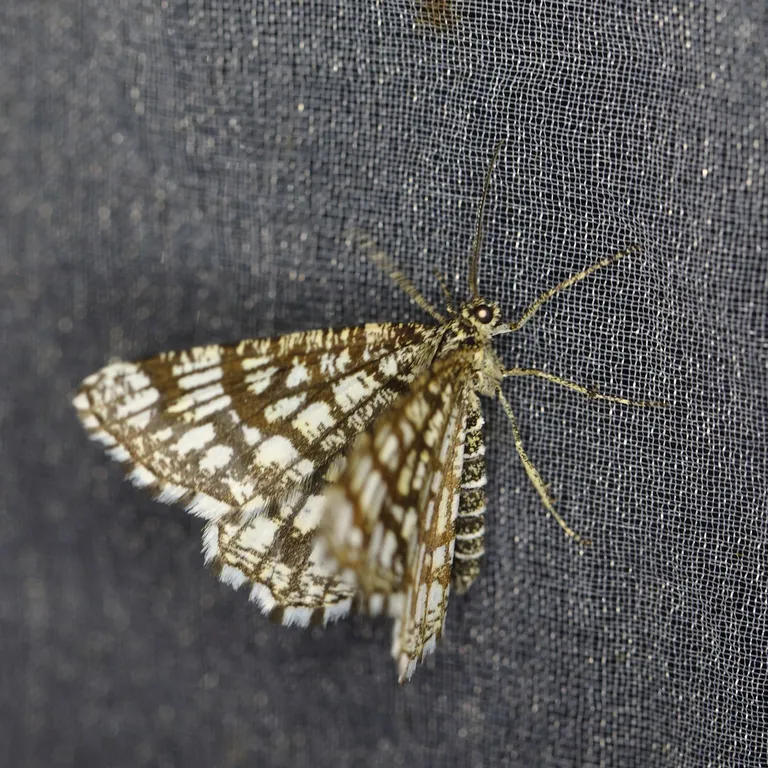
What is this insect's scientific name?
Chiasmia clathrata
